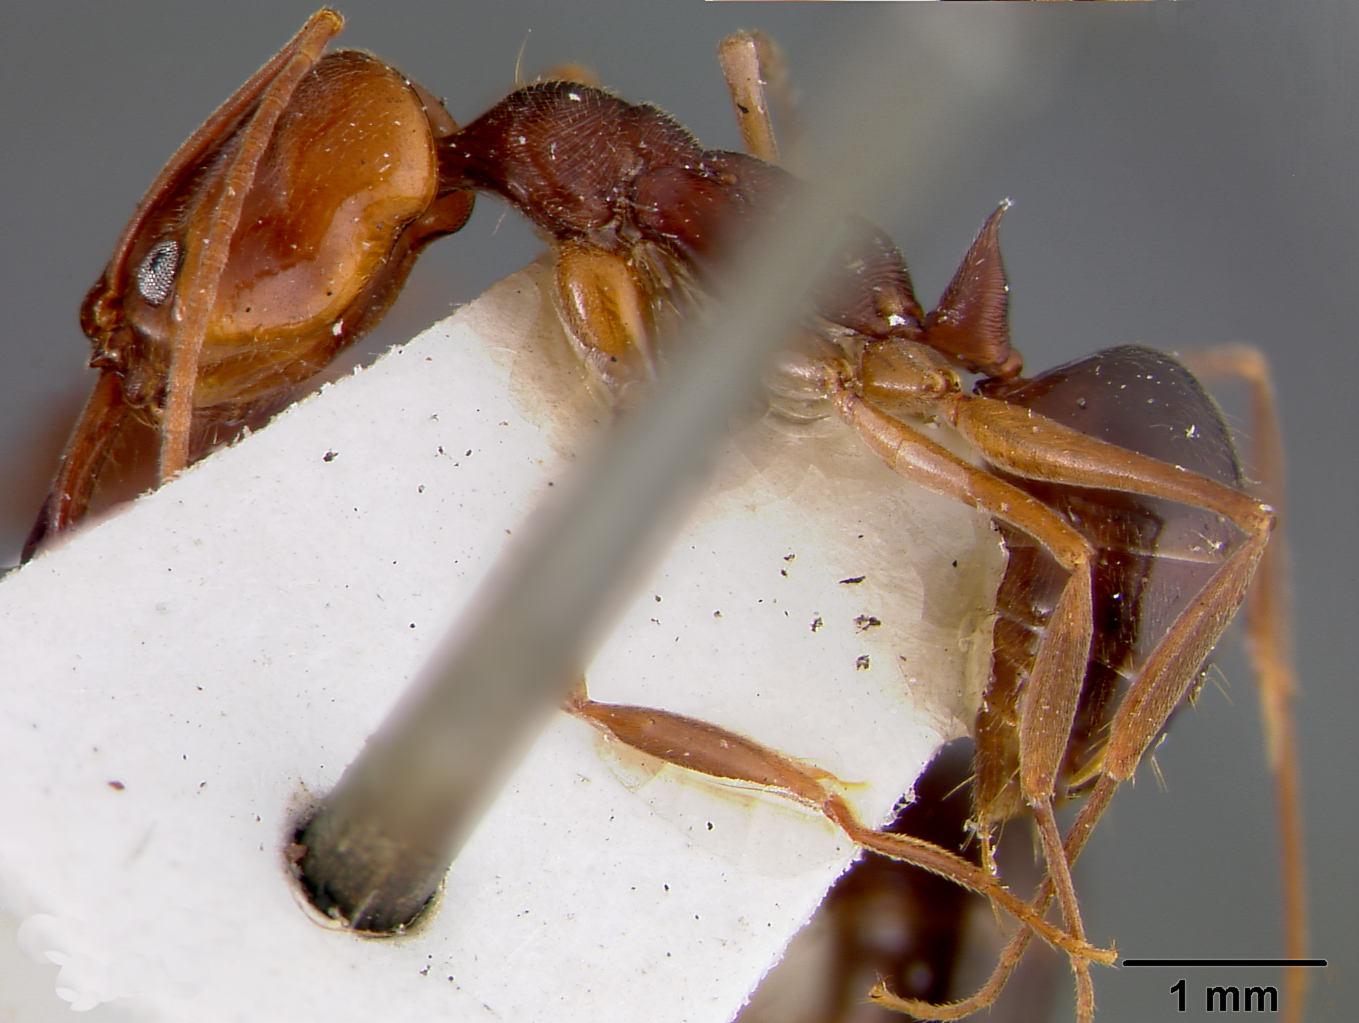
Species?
Odontomachus haematodus
